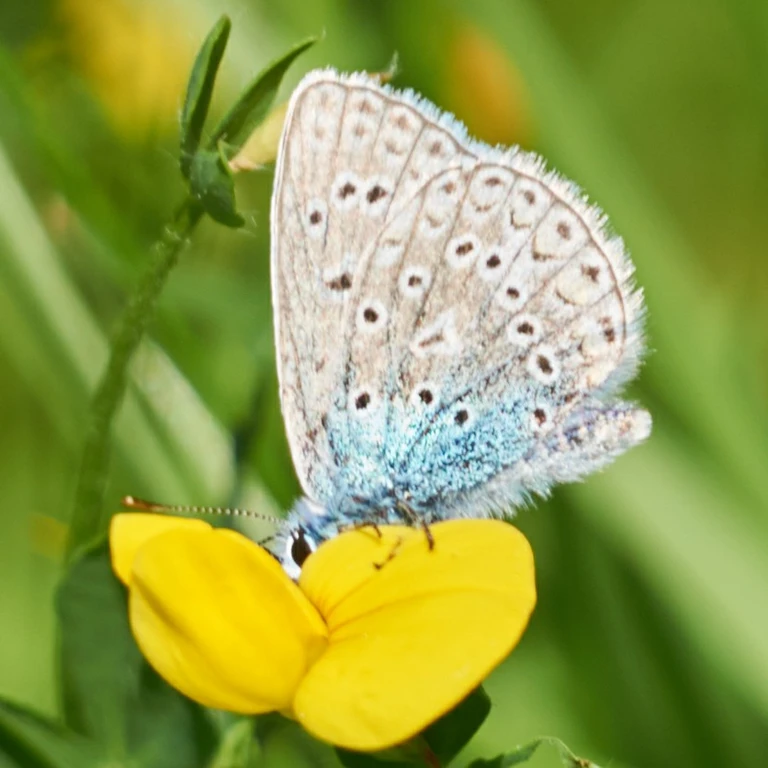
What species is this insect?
Polyommatus icarus
